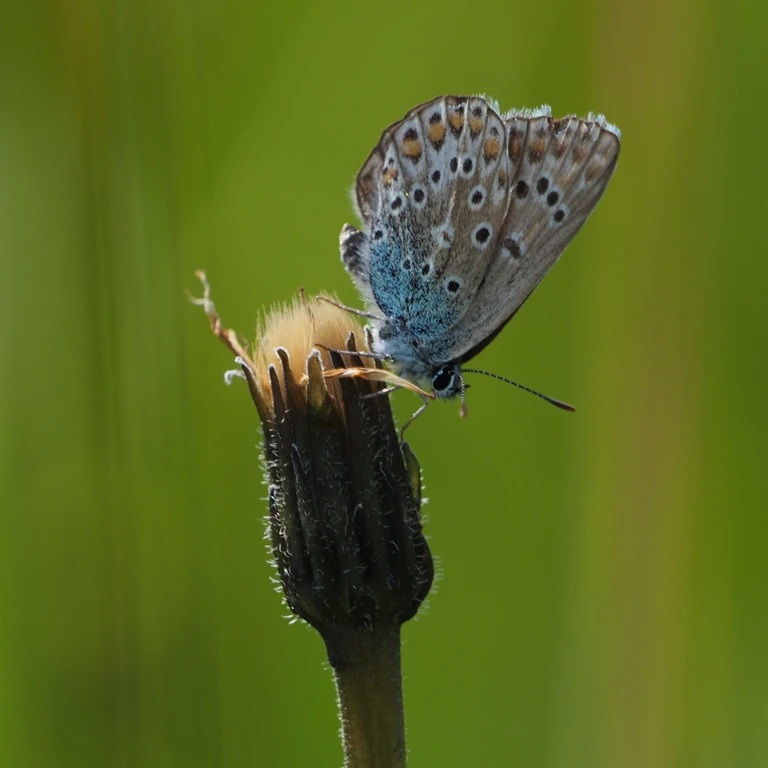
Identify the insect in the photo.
Polyommatus icarus
